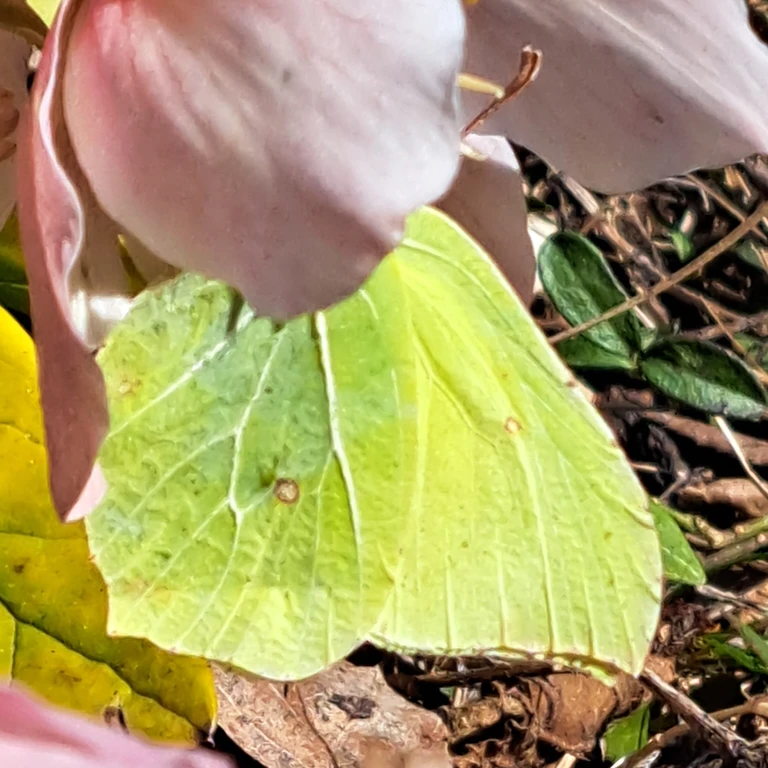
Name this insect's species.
Gonepteryx rhamni
